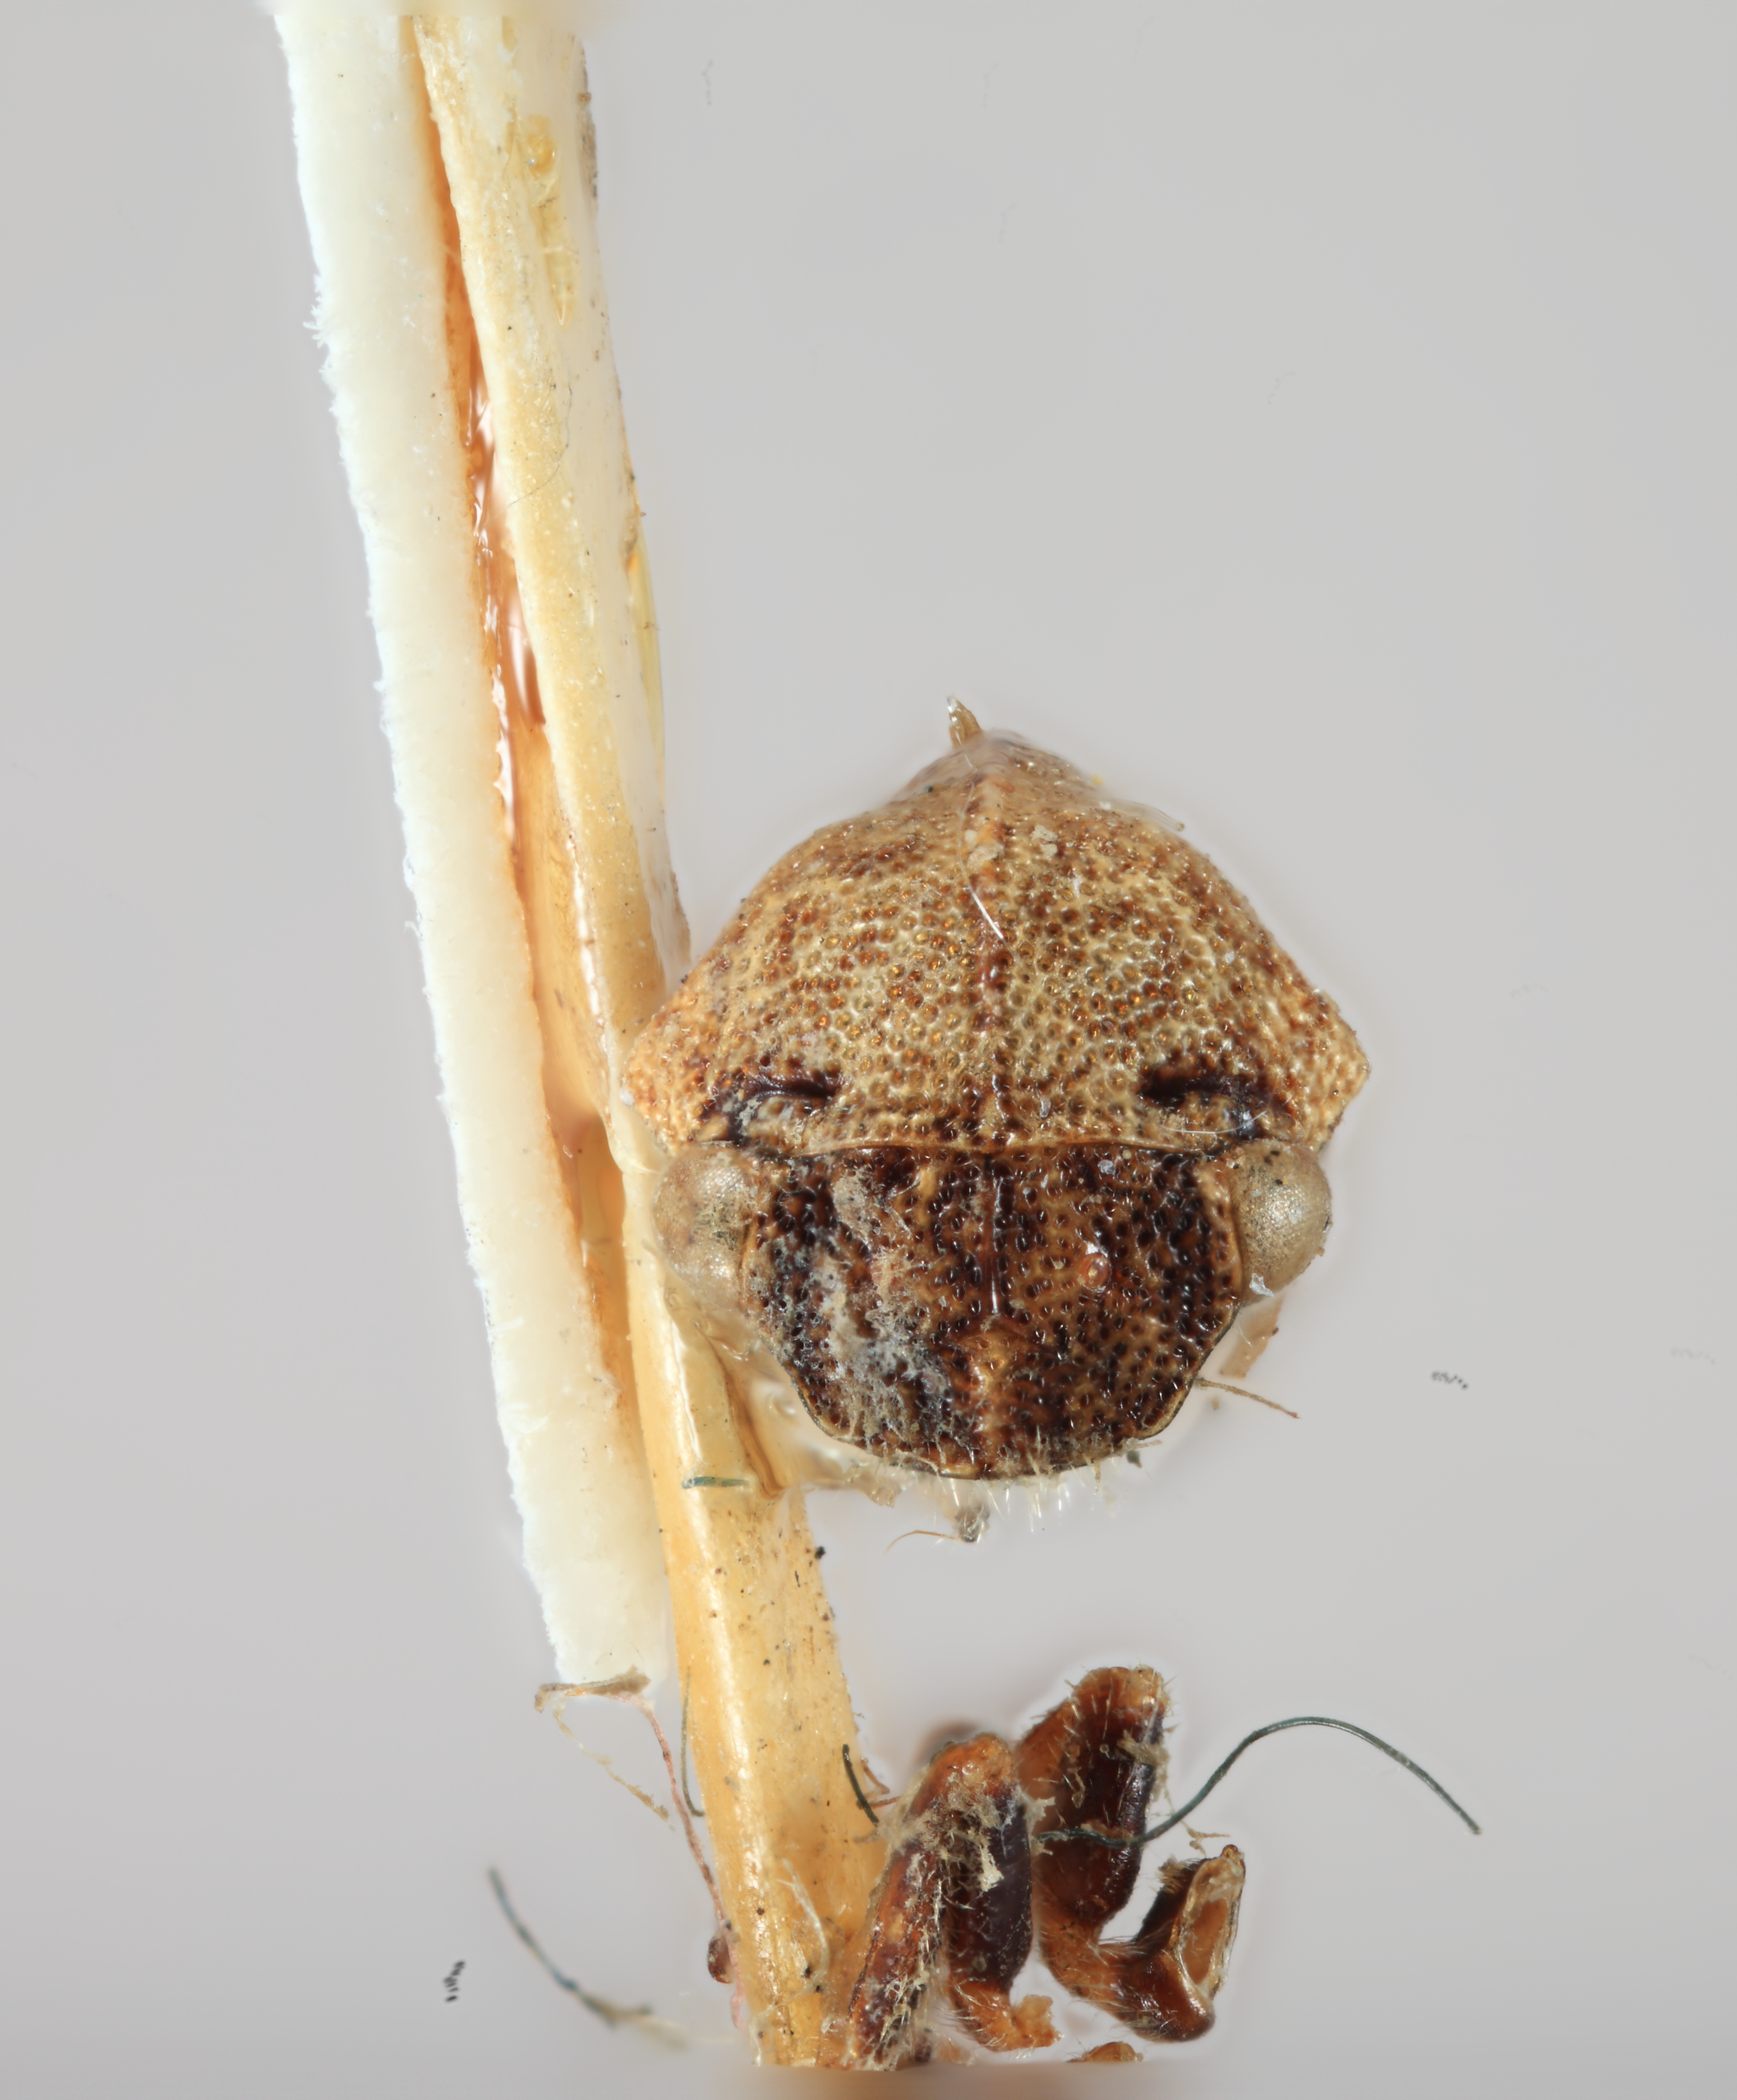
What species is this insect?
Publilia bicinctura
